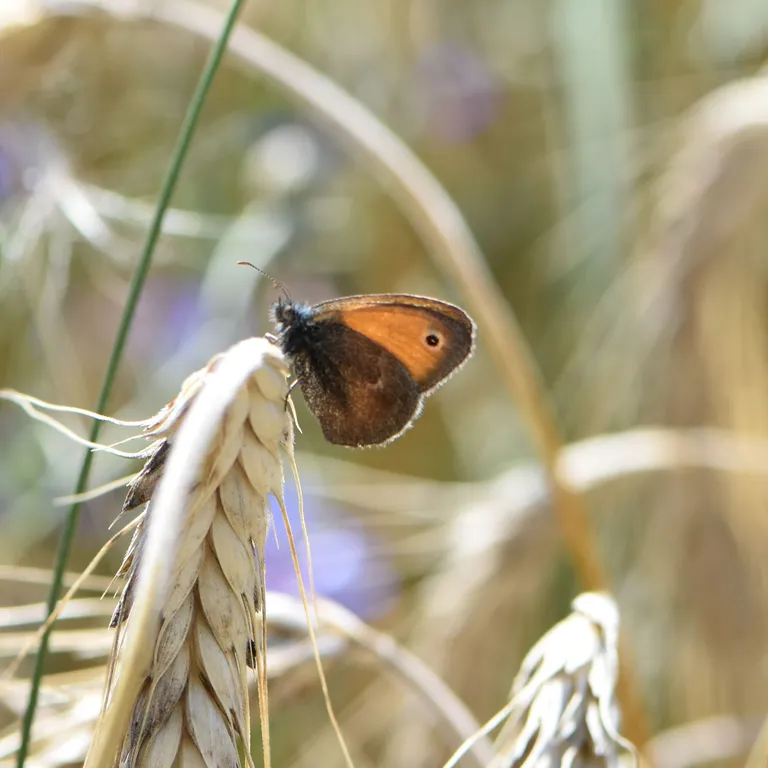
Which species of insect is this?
Coenonympha pamphilus
